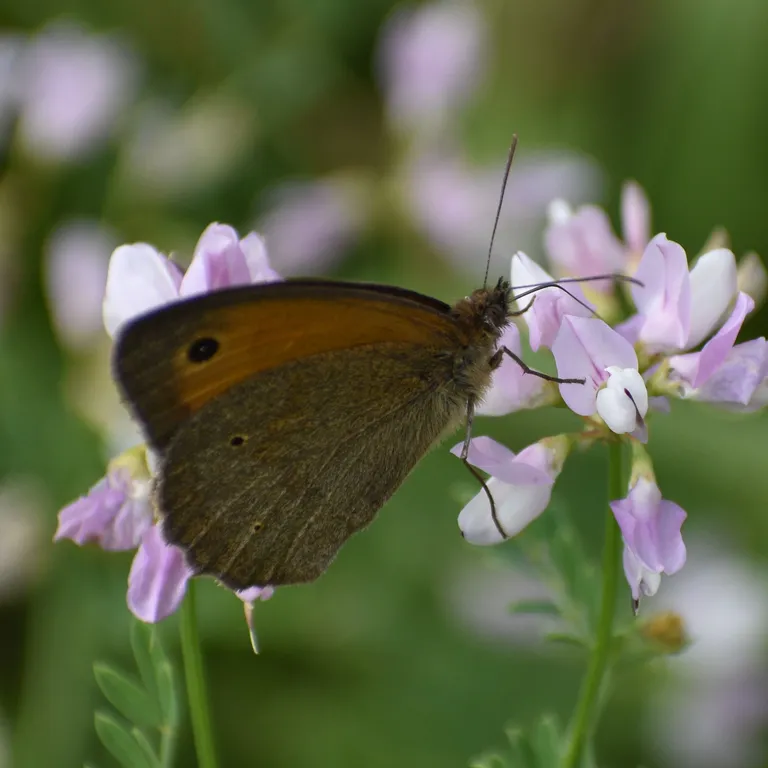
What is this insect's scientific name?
Maniola jurtina
